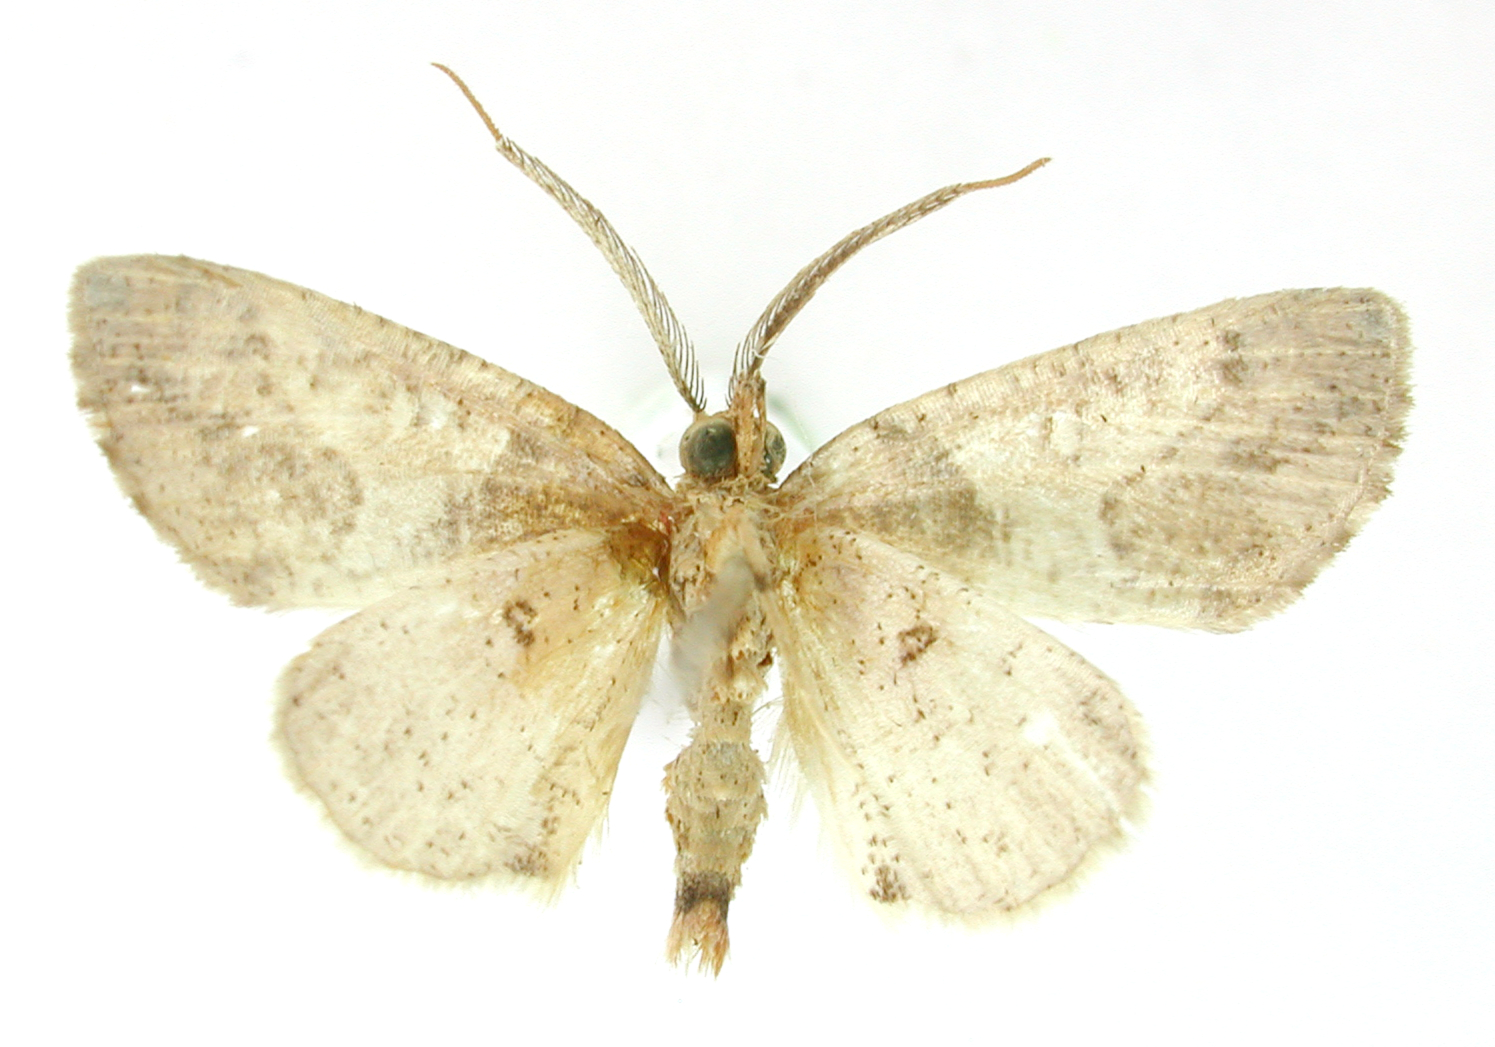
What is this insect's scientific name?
Numia albisecta
